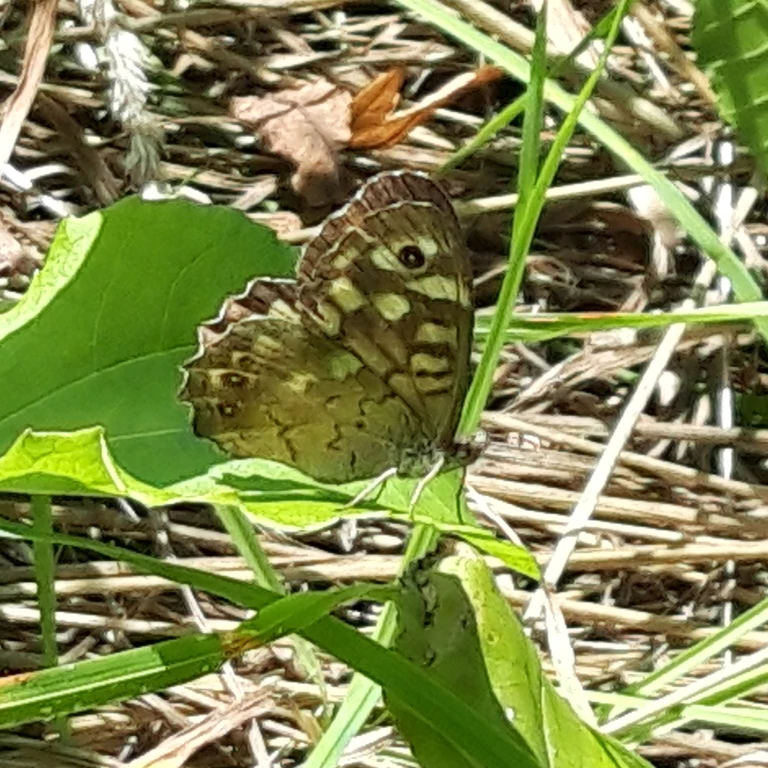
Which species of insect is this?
Pararge aegeria
